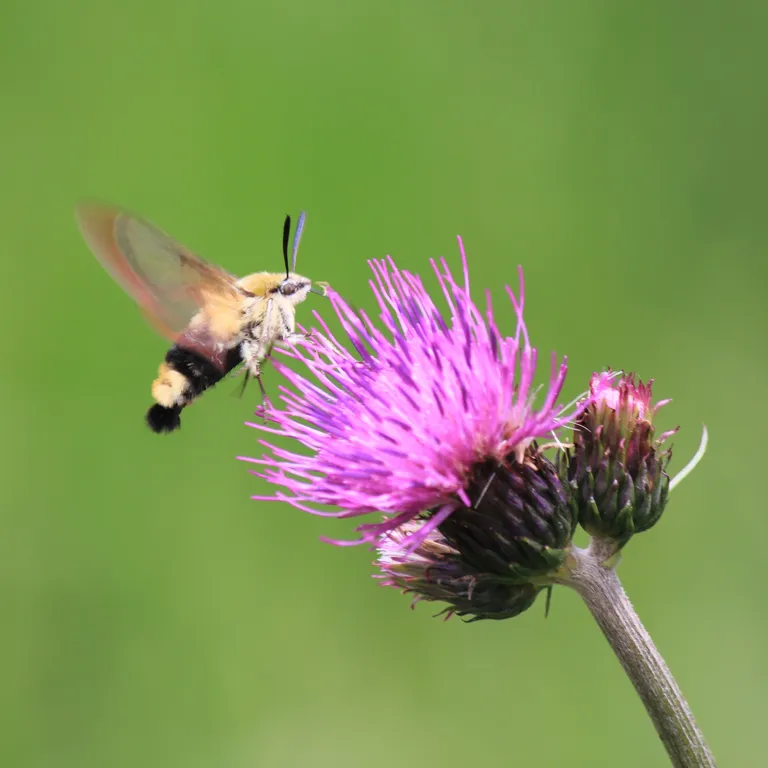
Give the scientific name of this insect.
Hemaris fuciformis
